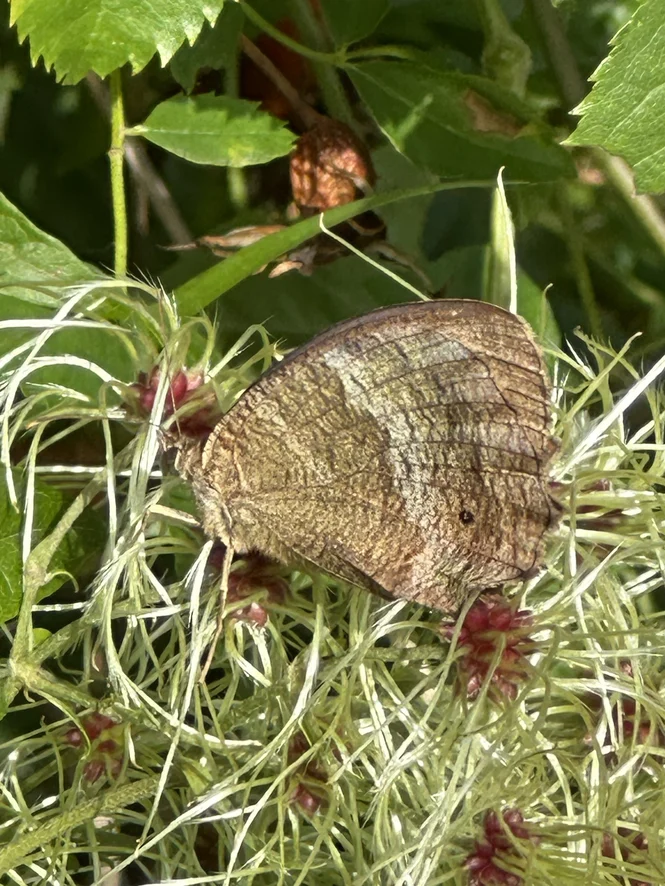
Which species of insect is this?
Minois dryas
